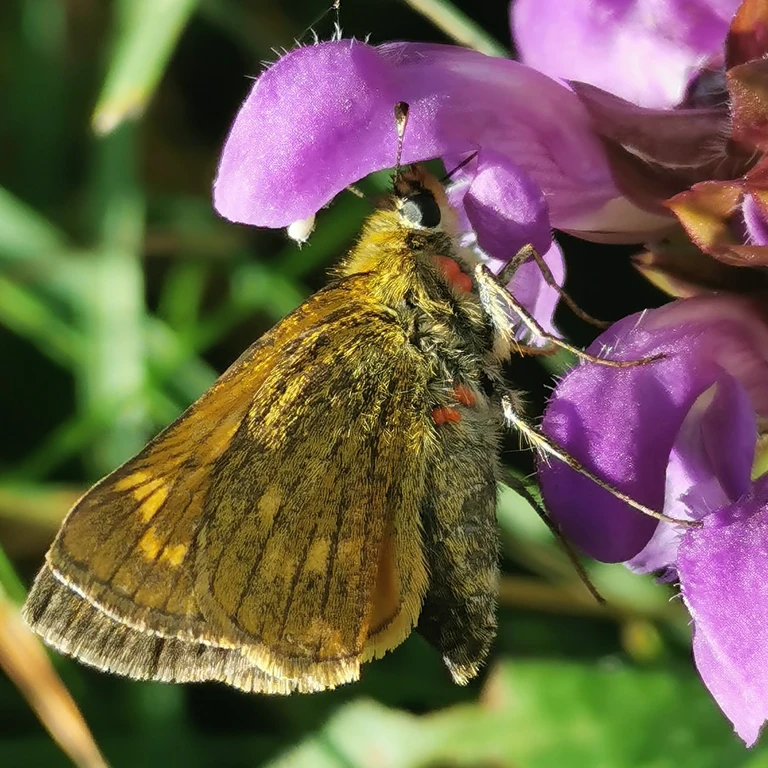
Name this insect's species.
Ochlodes sylvanus (also Ochlodes venata)
